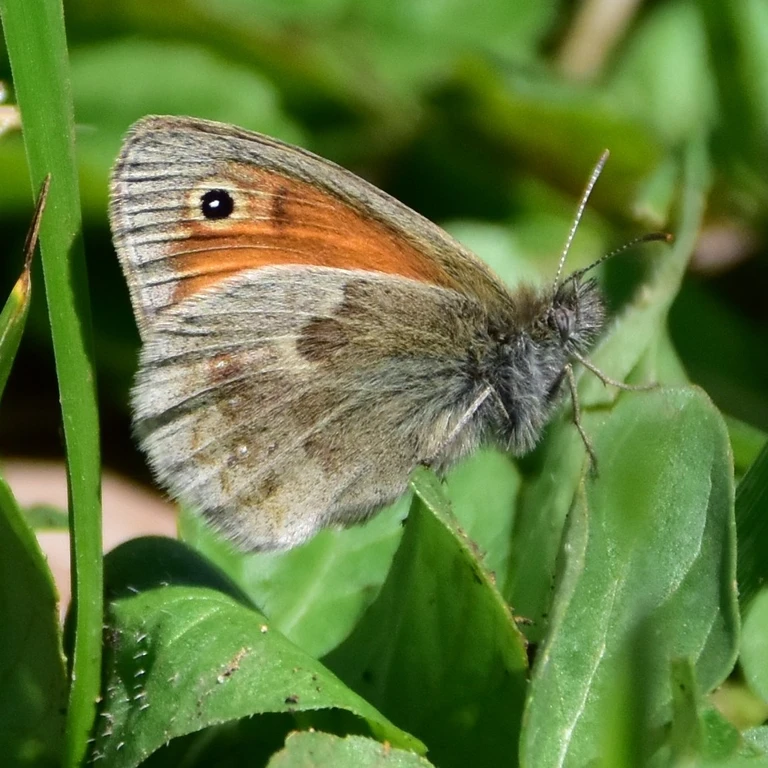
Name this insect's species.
Coenonympha pamphilus
